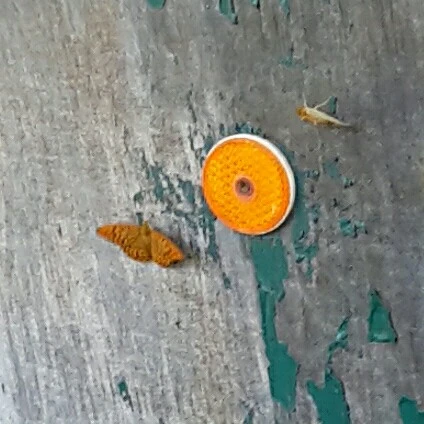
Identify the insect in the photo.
Argynnis paphia
